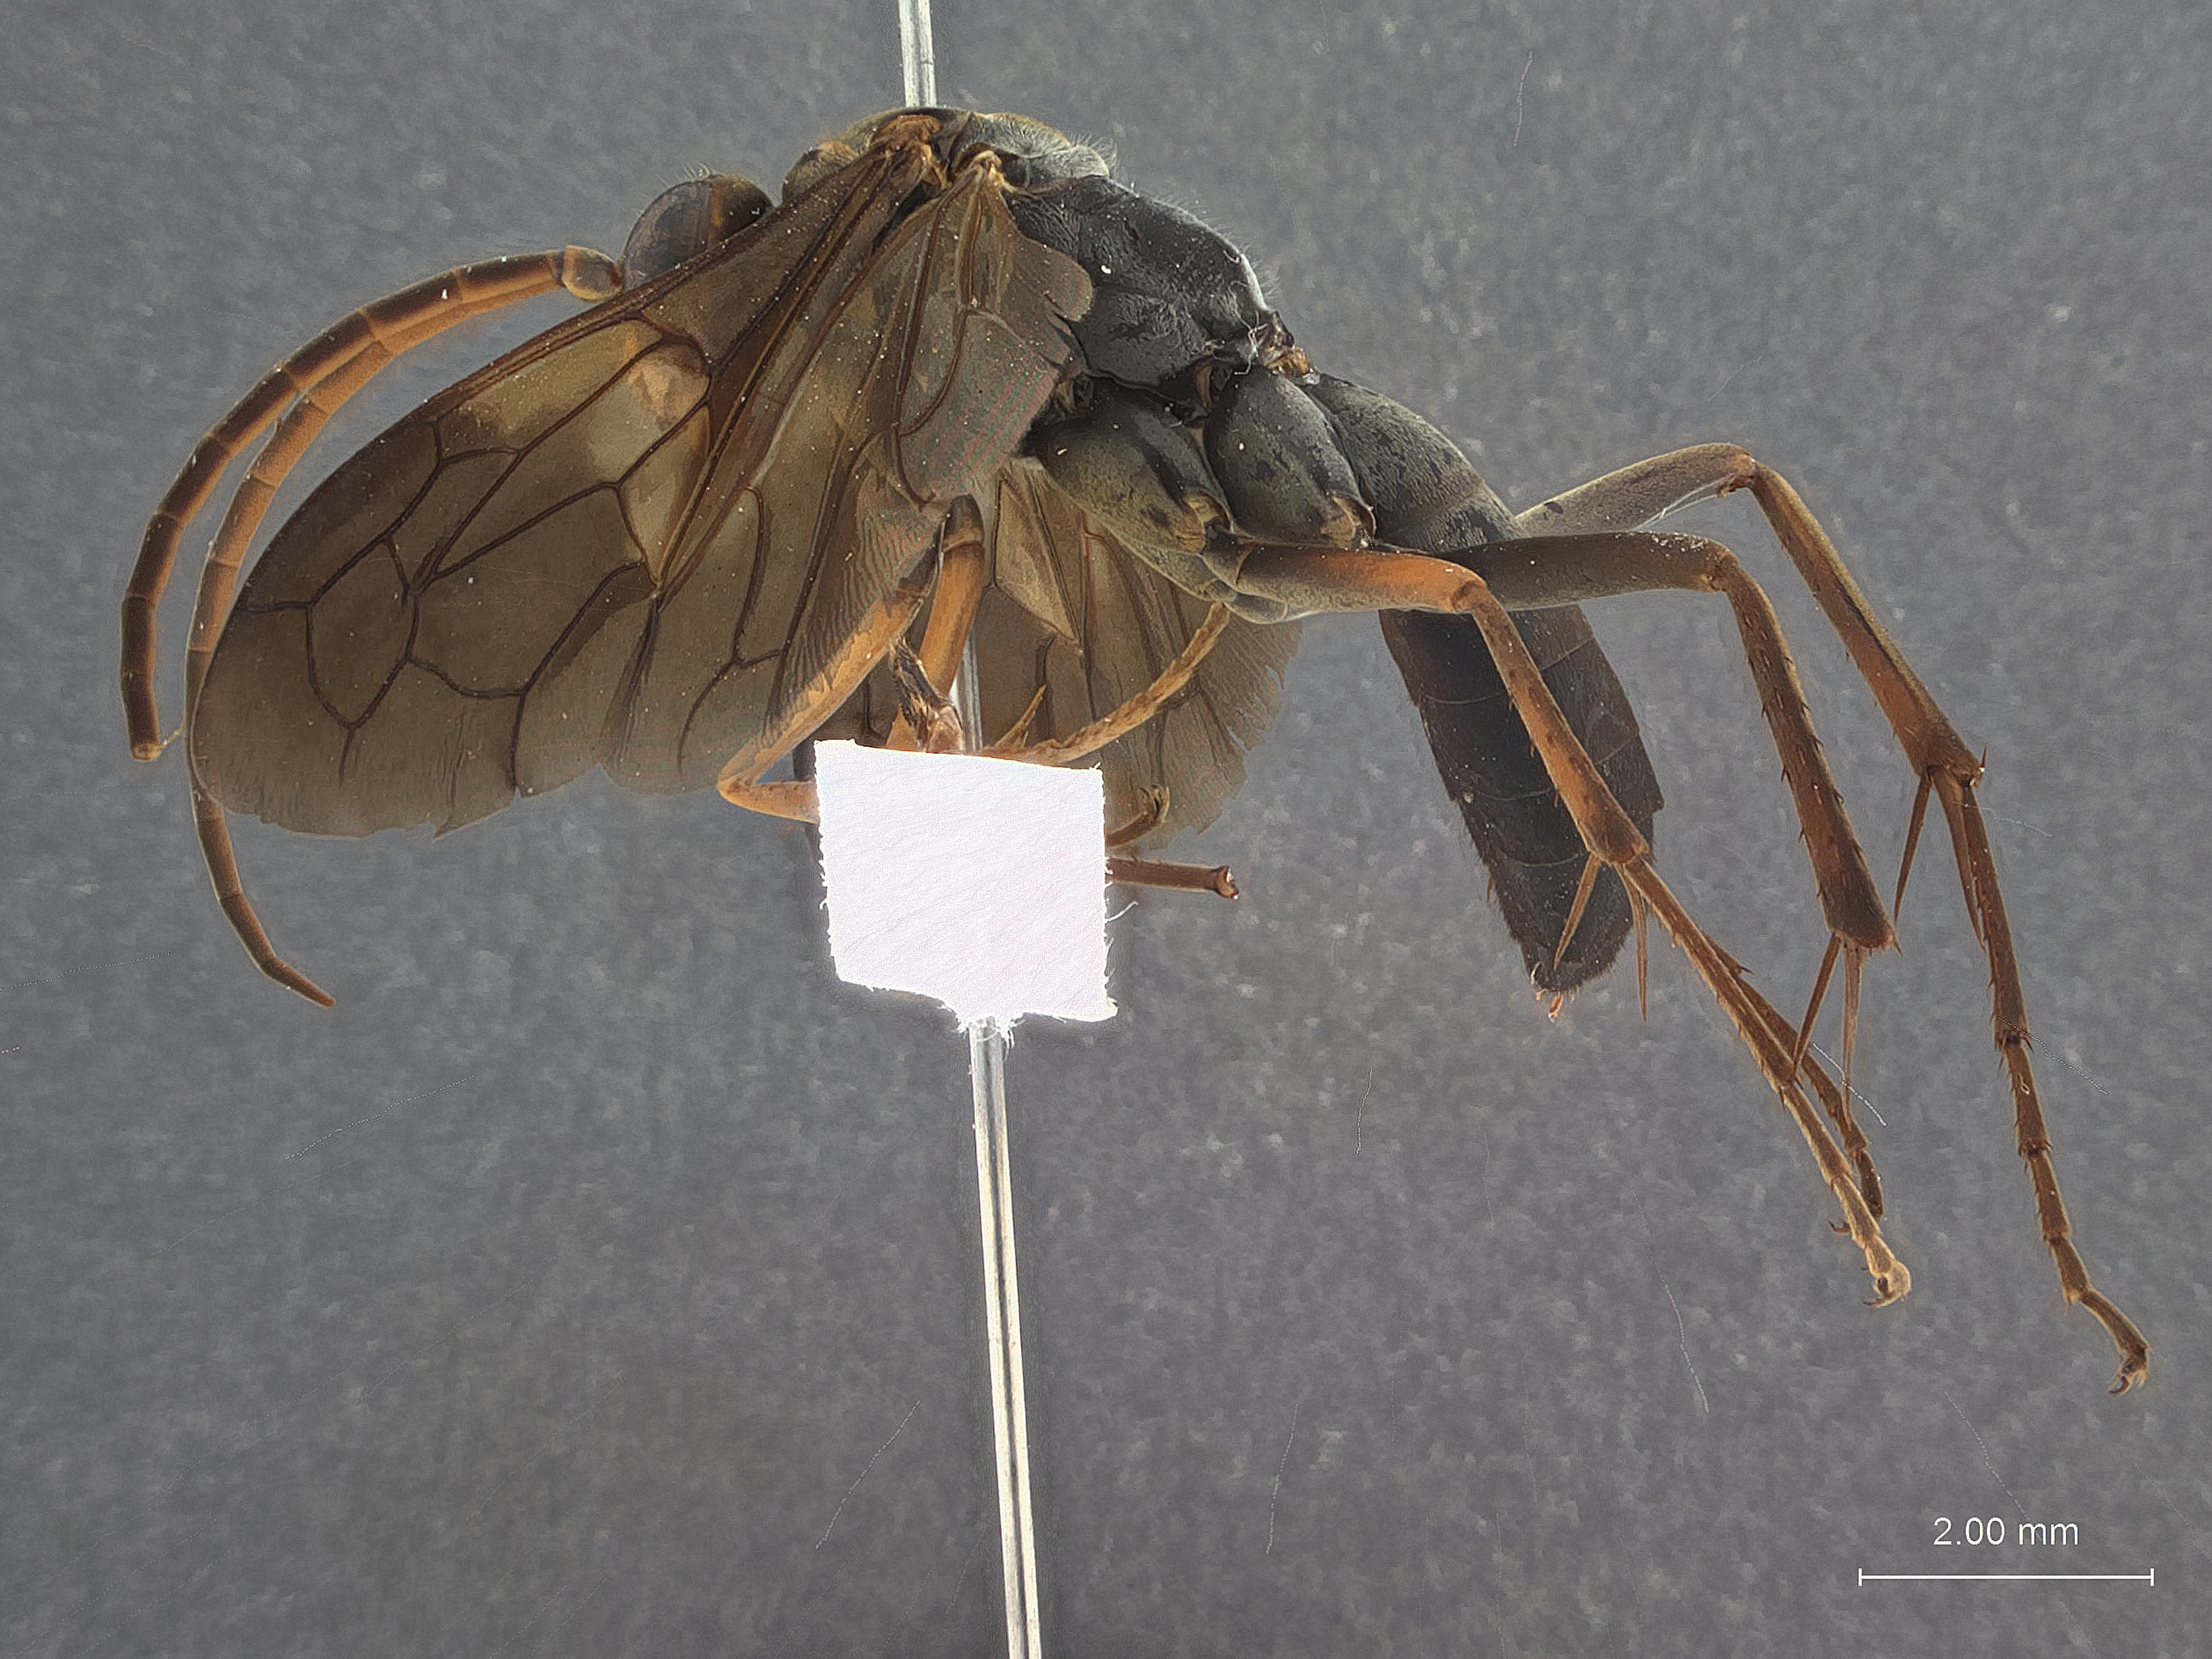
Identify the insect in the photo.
Hemipepsis changi
